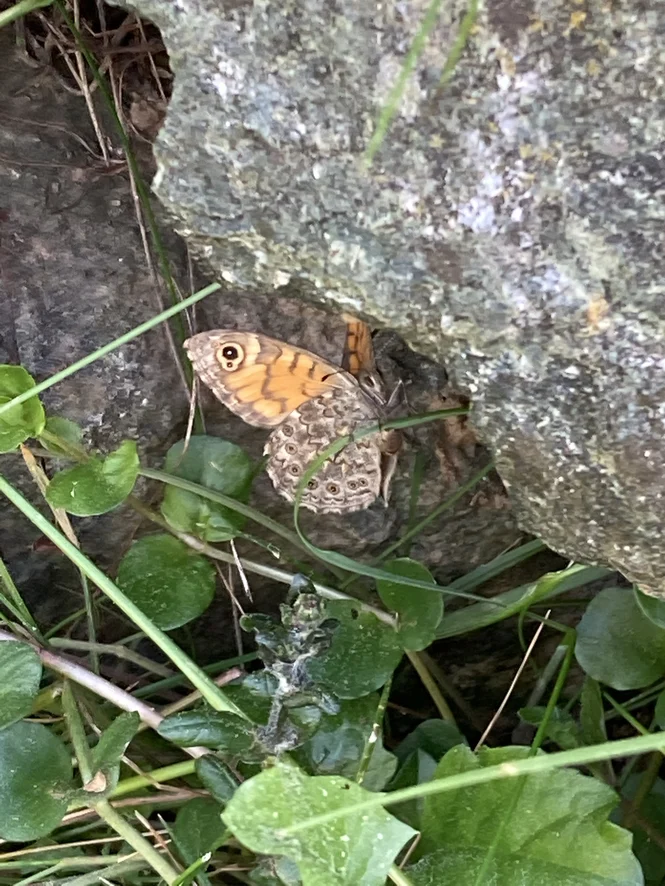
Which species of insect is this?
Lasiommata megera (also Pararge megera)
